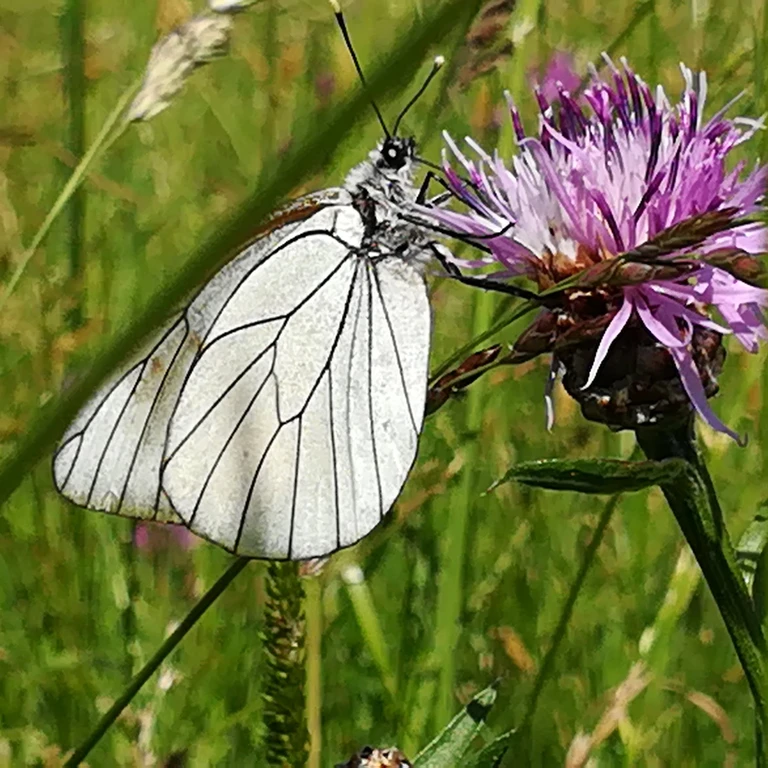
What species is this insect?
Aporia crataegi
